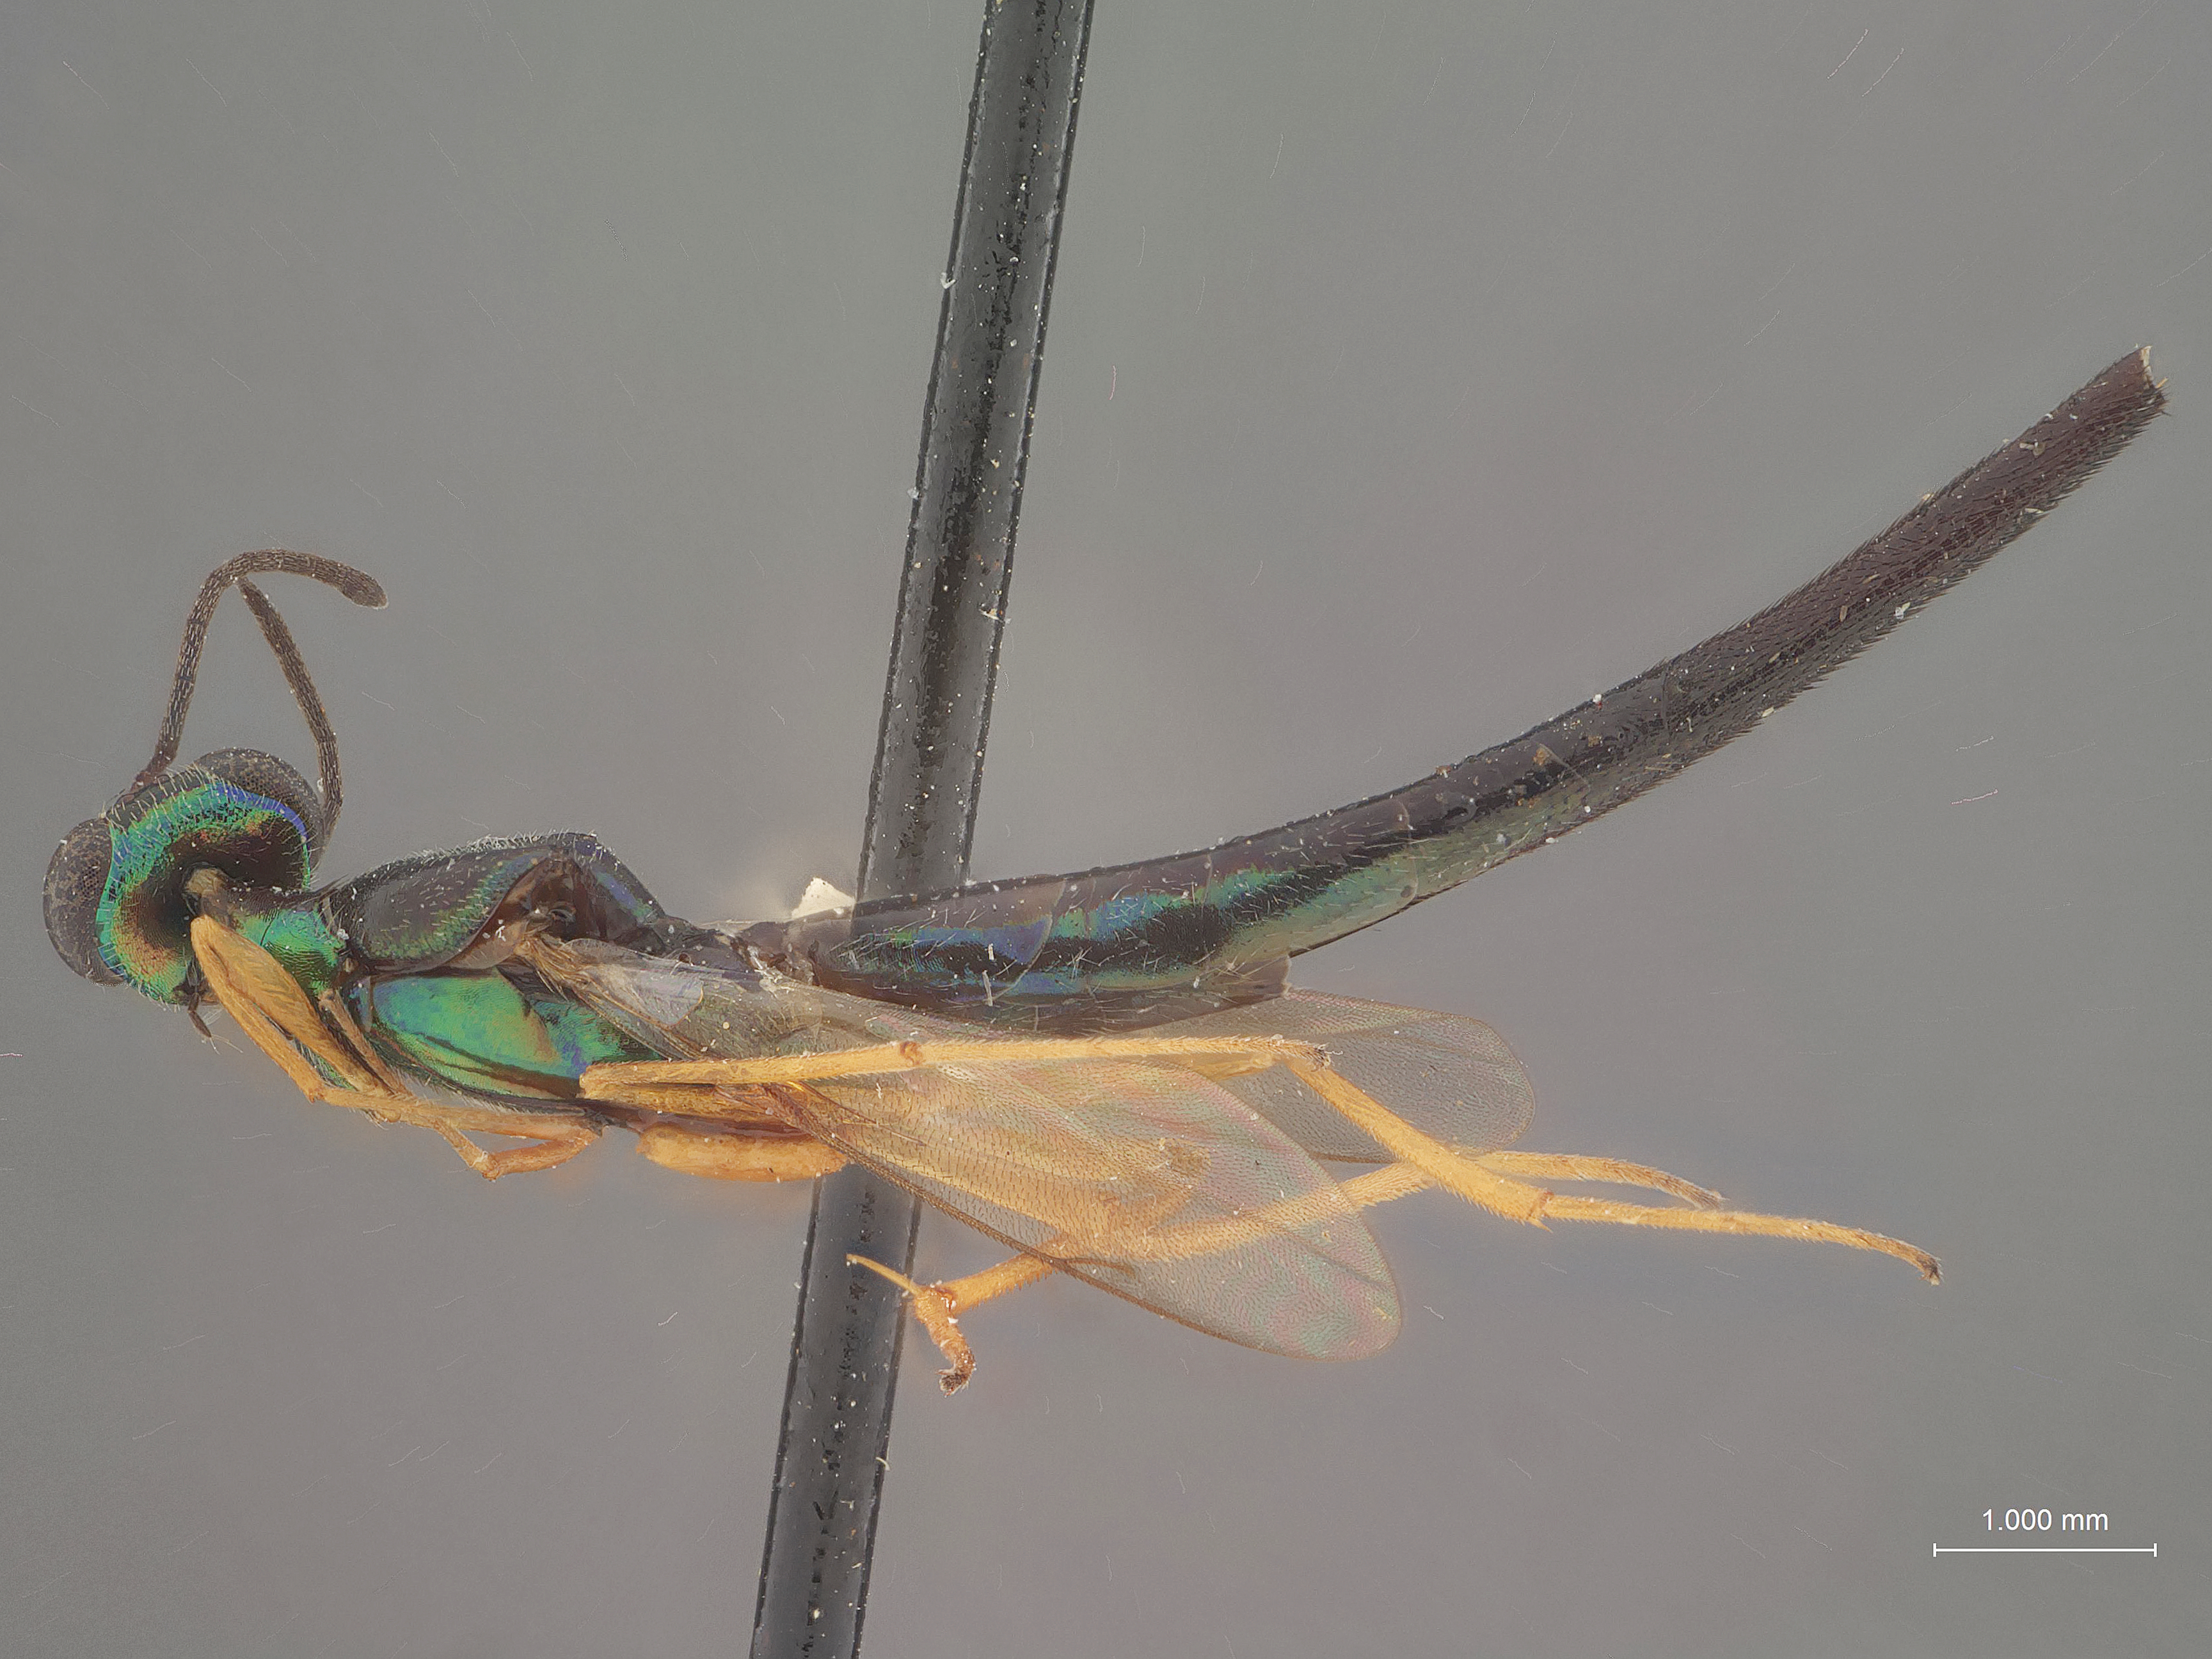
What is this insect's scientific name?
Tanythorax spinosus
